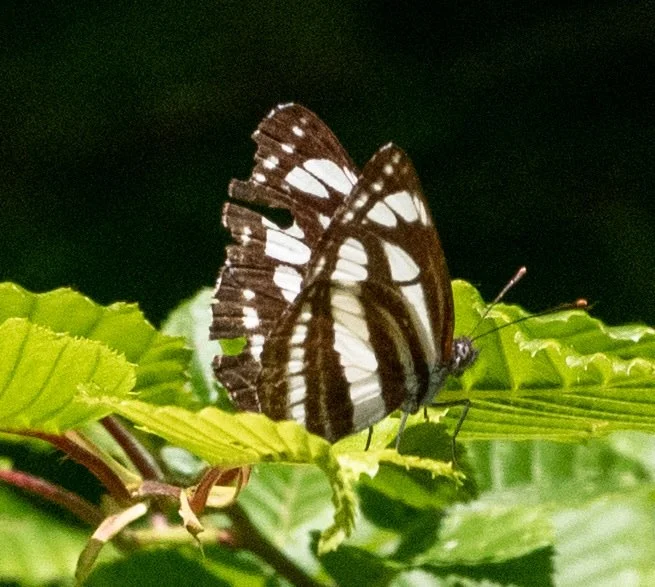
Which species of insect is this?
Neptis sappho
